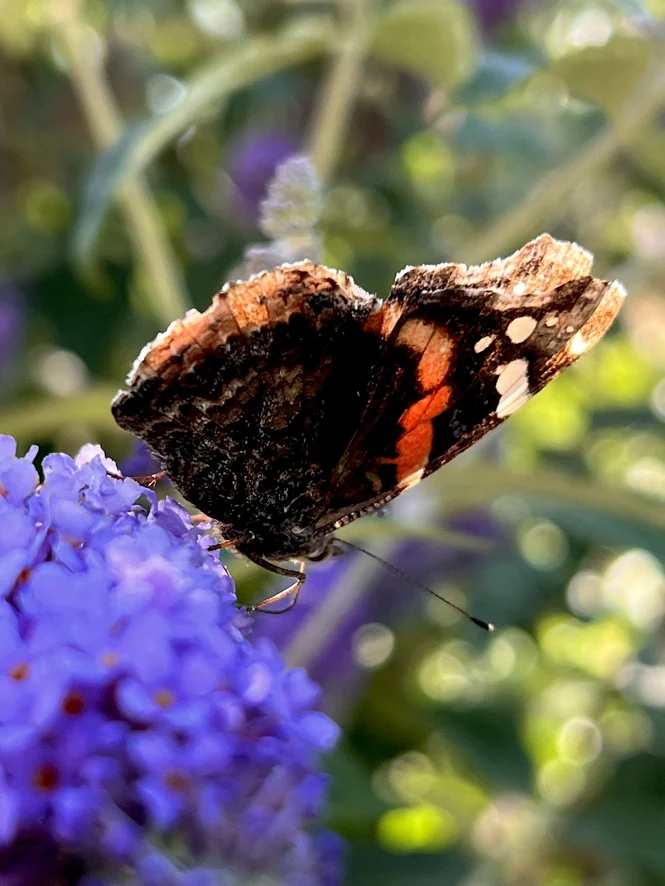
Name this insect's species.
Vanessa atalanta
